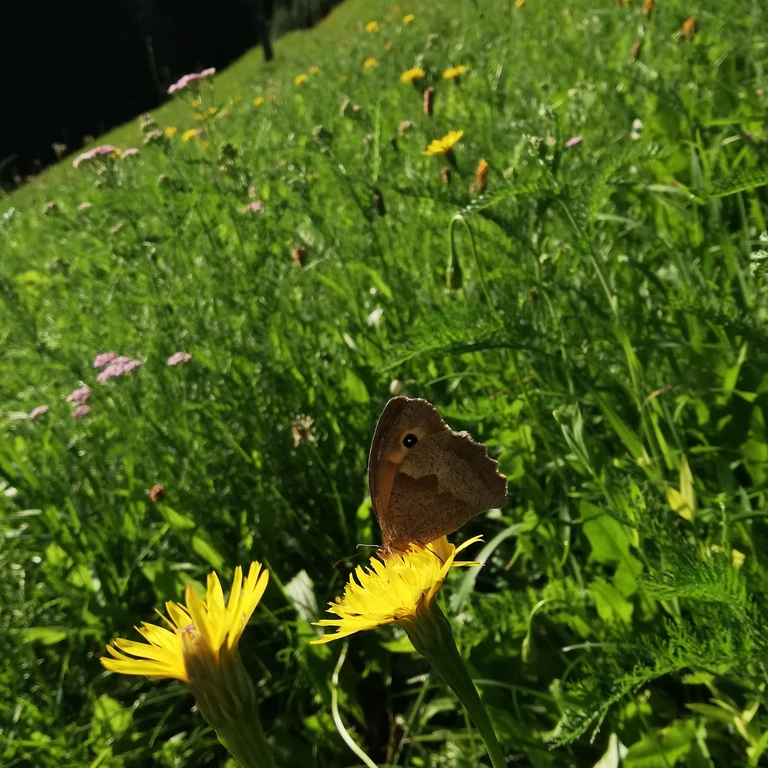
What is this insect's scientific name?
Maniola jurtina
